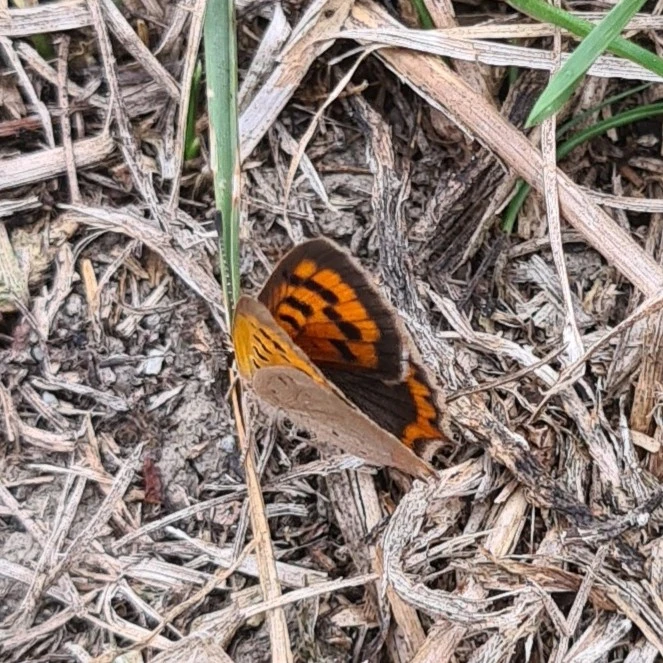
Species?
Lycaena phlaeas
